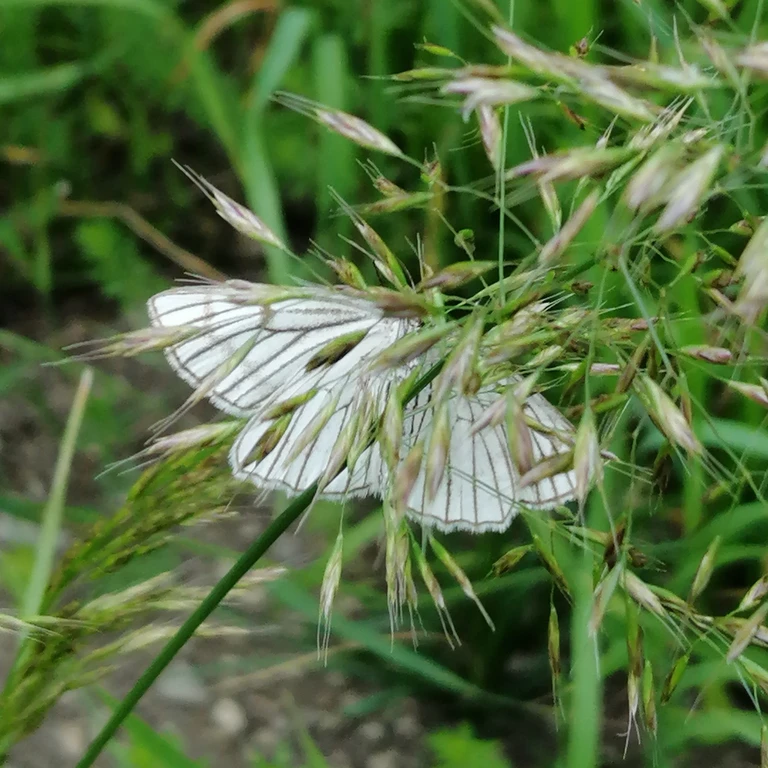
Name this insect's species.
Siona lineata
